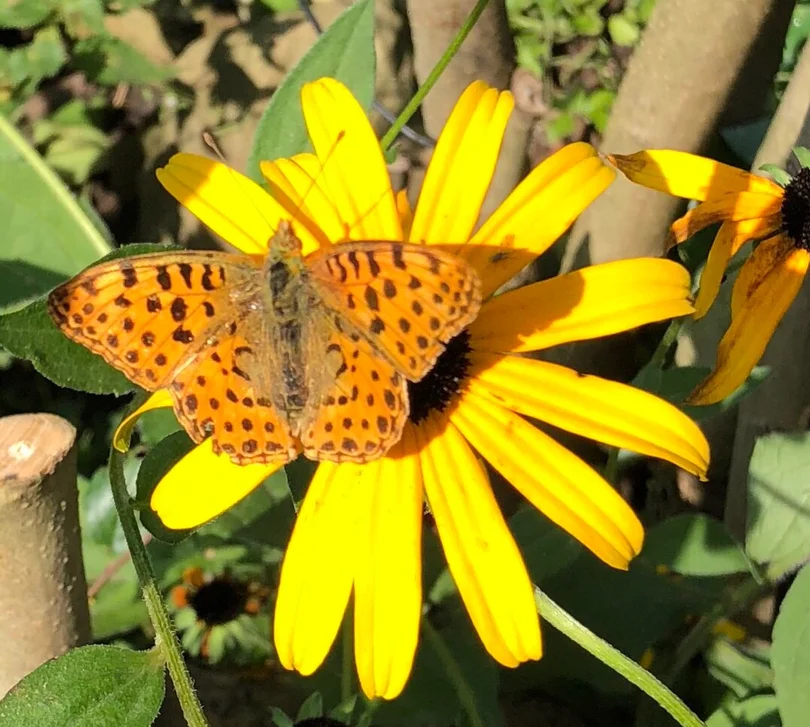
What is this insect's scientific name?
Issoria lathonia
